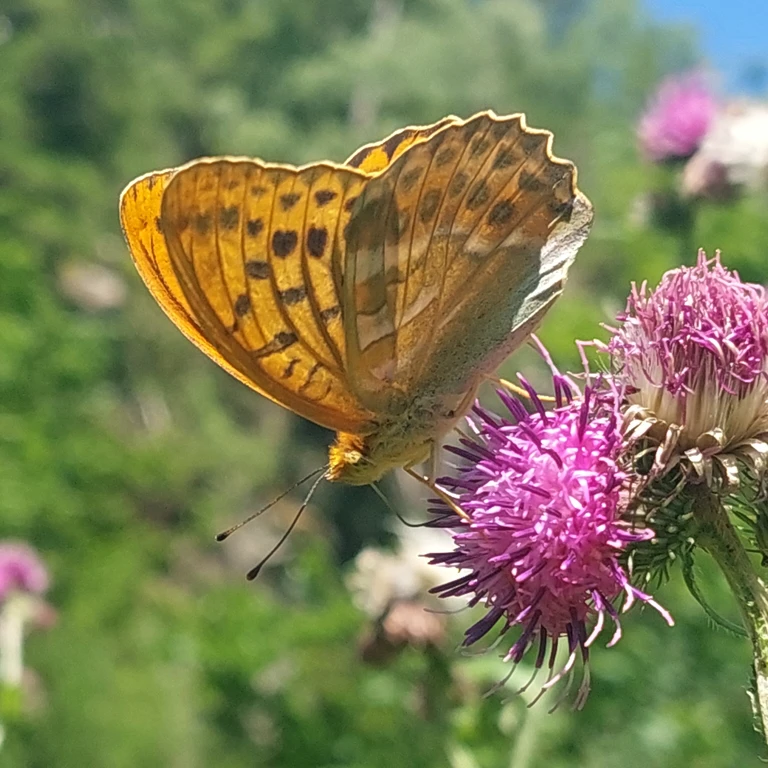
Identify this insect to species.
Argynnis paphia
